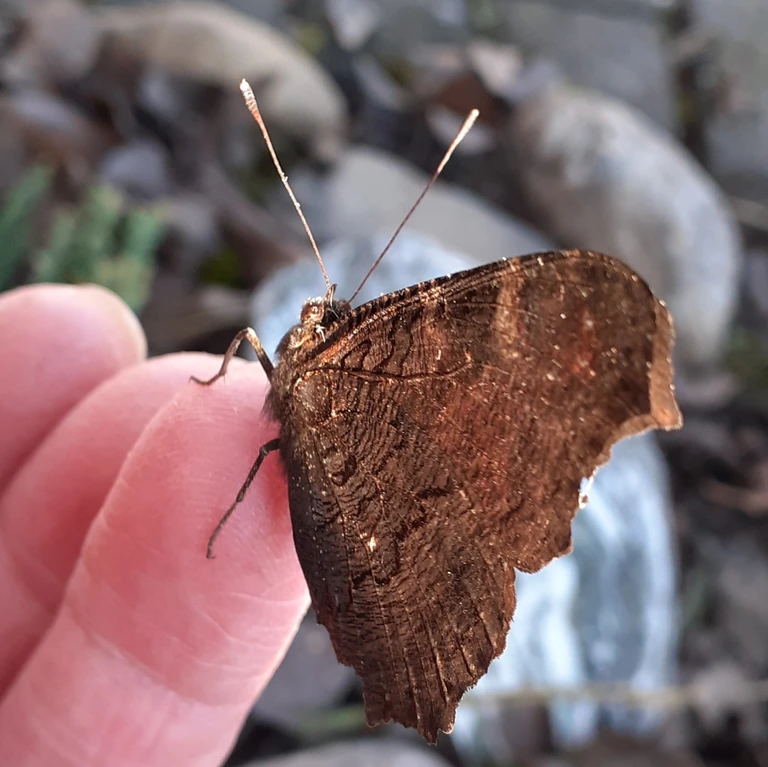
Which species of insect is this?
Aglais io
